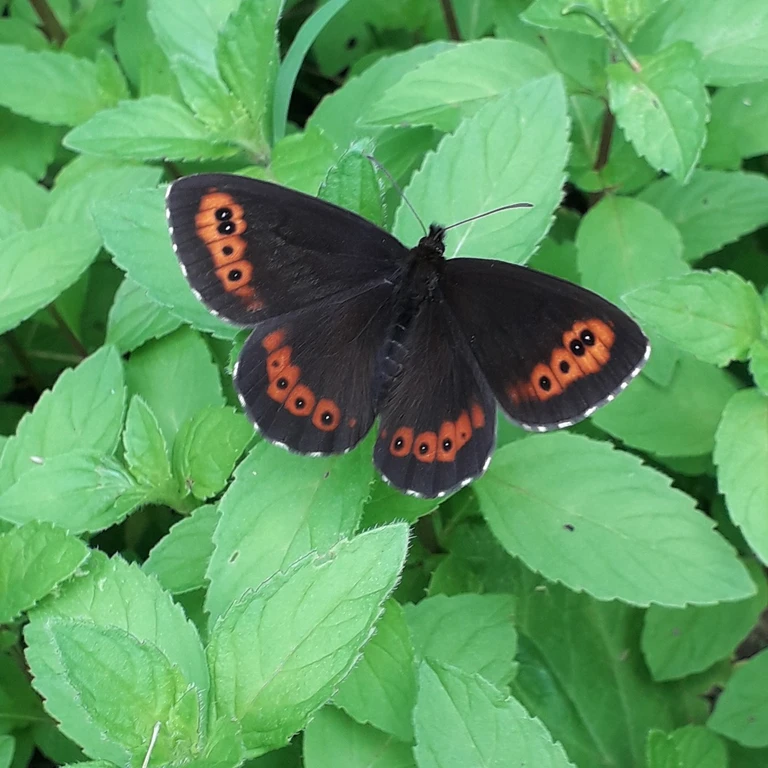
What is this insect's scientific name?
Erebia ligea
